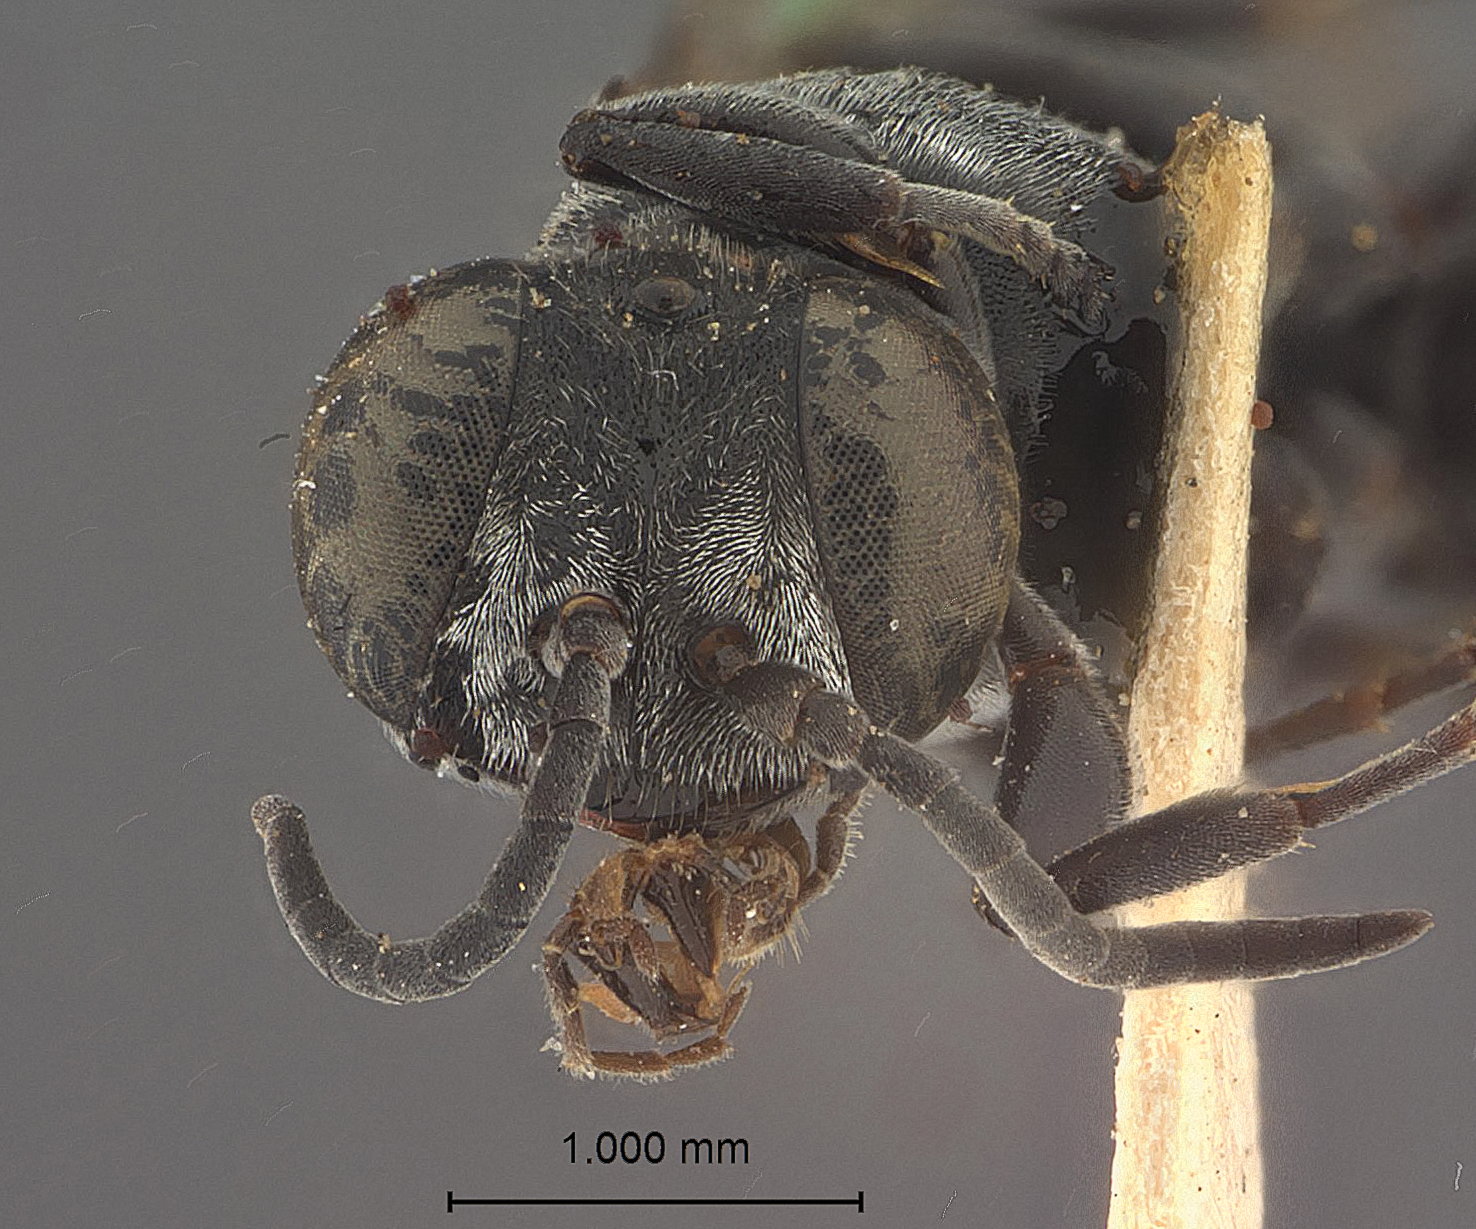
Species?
Silaon similis
